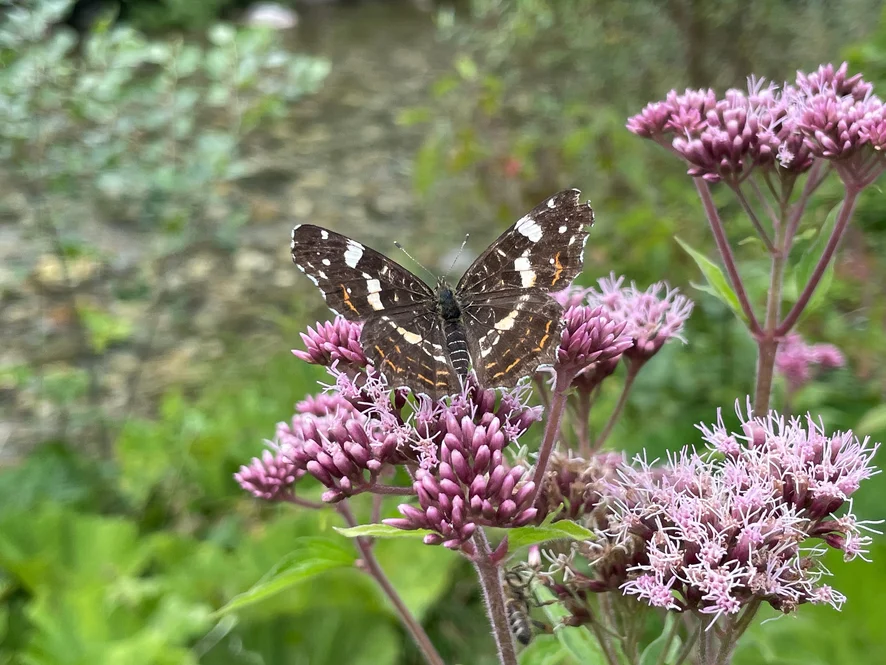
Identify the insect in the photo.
Araschnia levana
